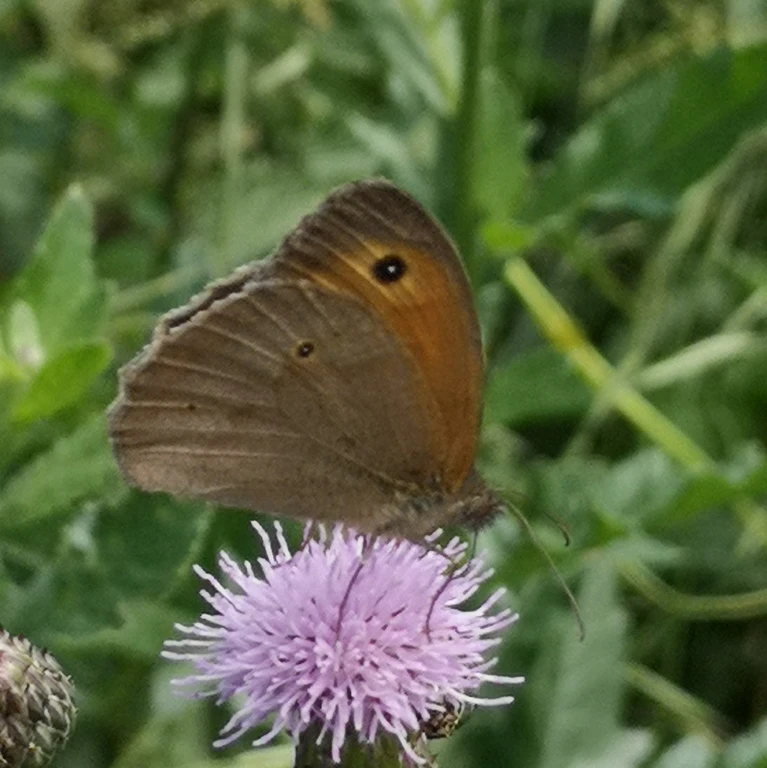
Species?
Maniola jurtina
